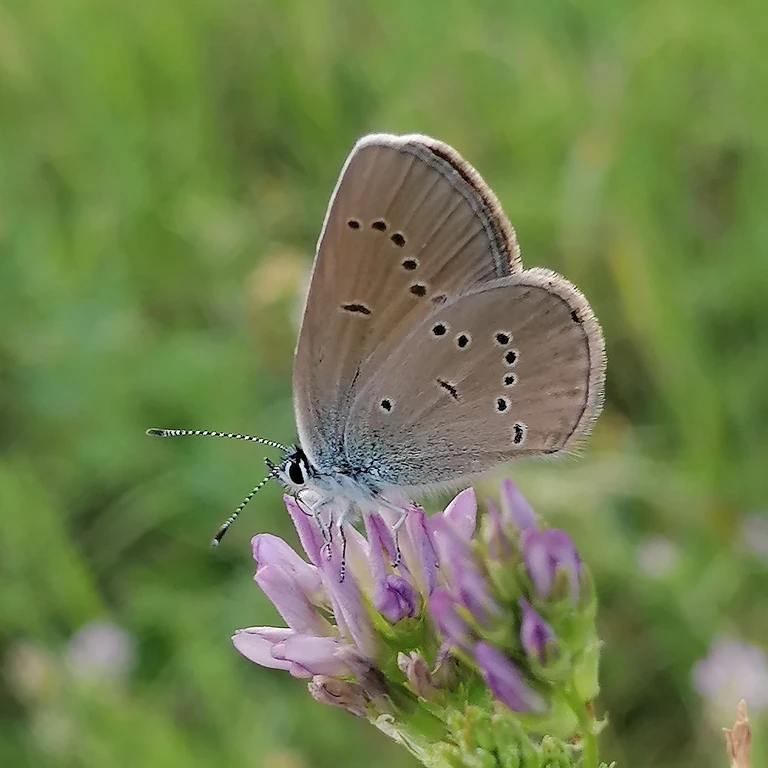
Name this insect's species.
Cyaniris semiargus
